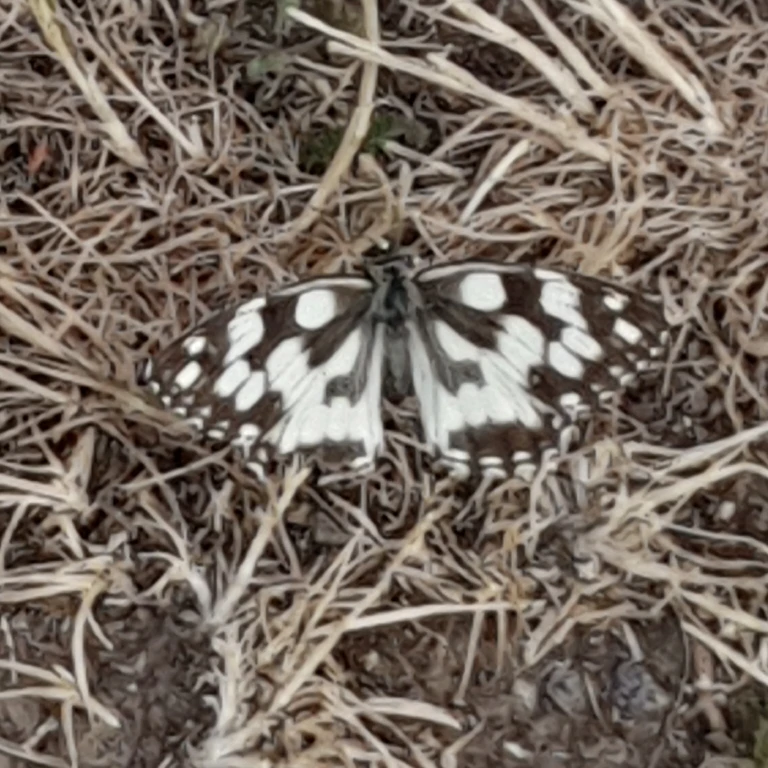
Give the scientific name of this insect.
Melanargia galathea
